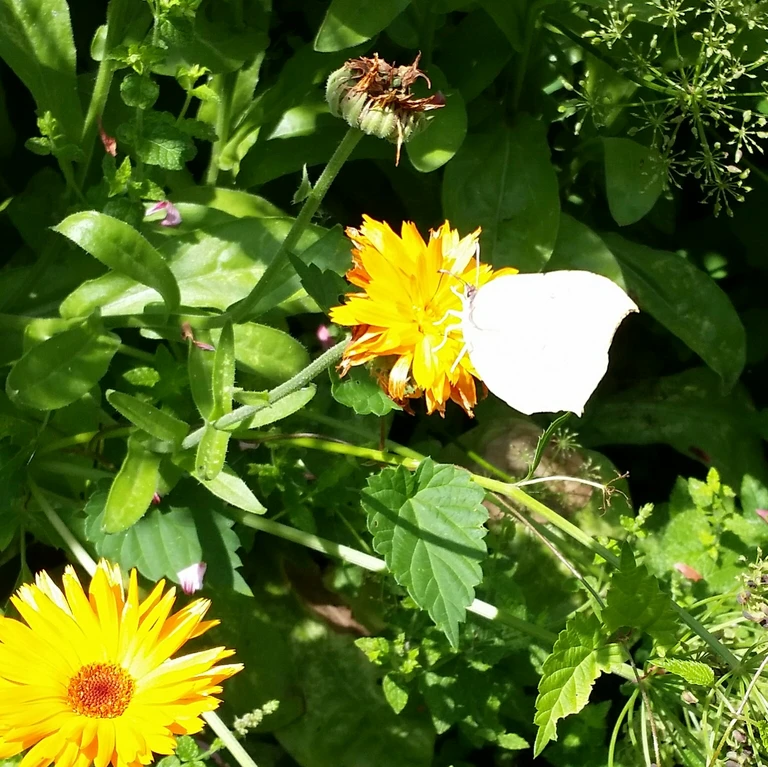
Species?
Gonepteryx rhamni
